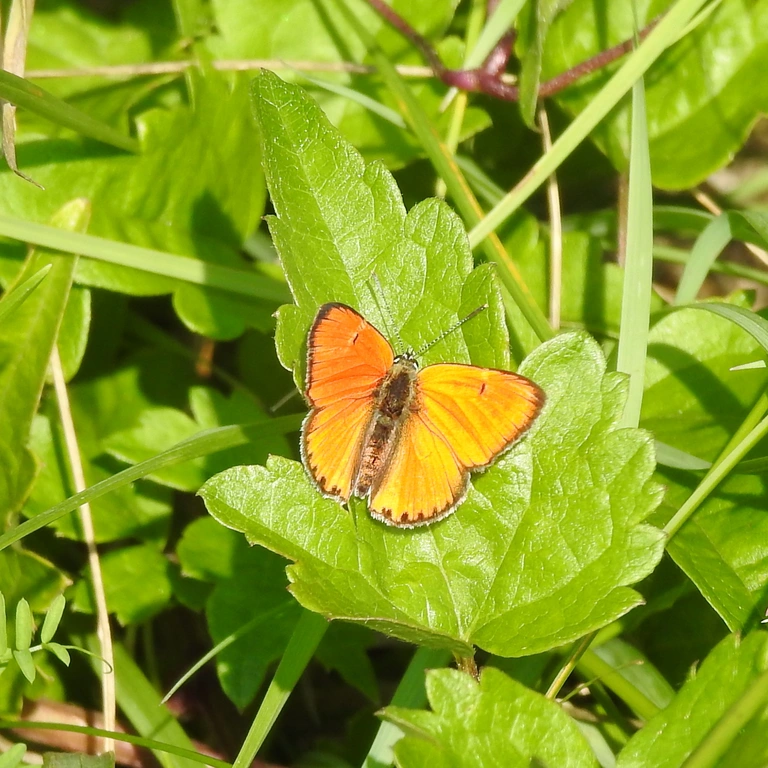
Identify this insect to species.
Lycaena dispar
